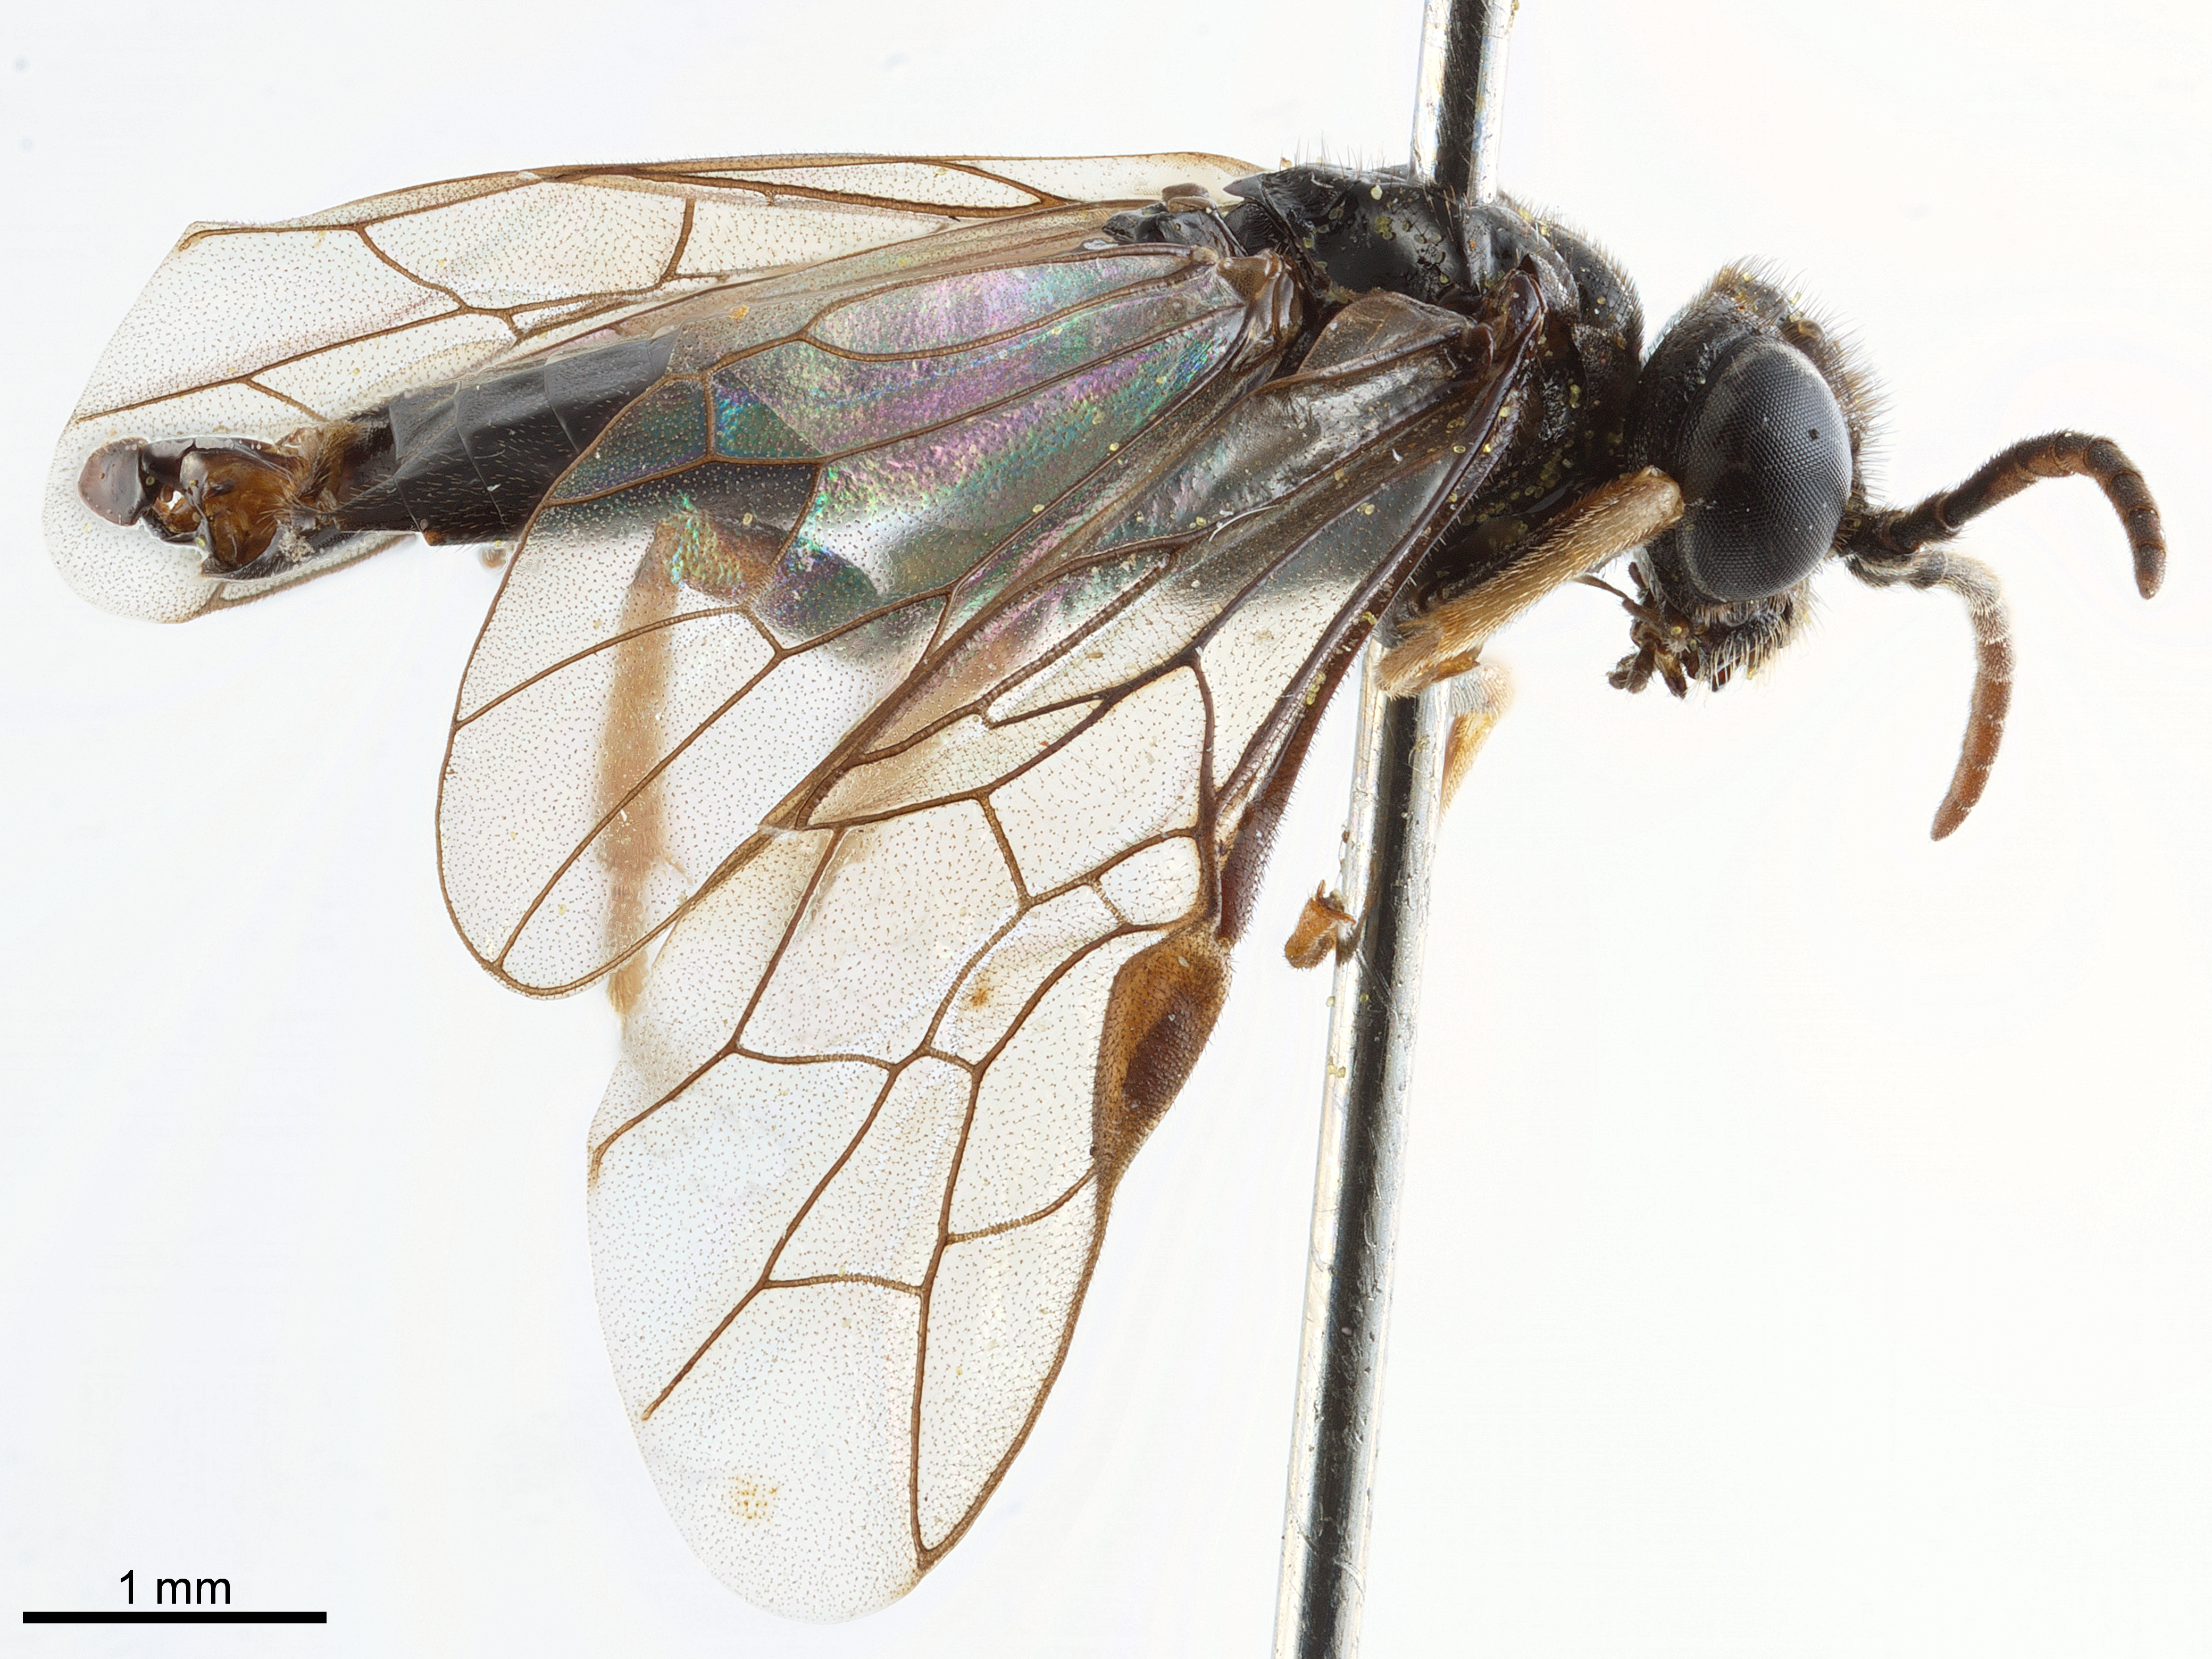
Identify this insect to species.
Masaakia longivaginata
